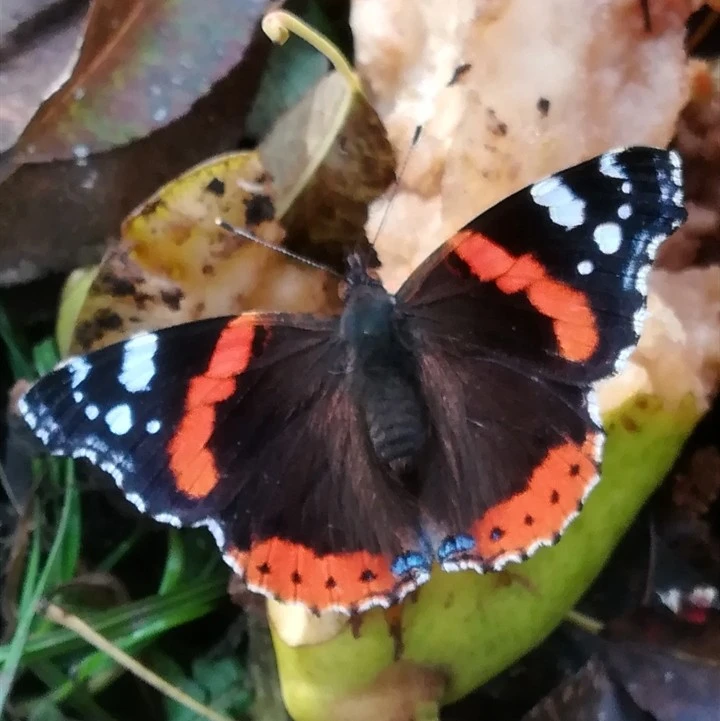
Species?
Vanessa atalanta
